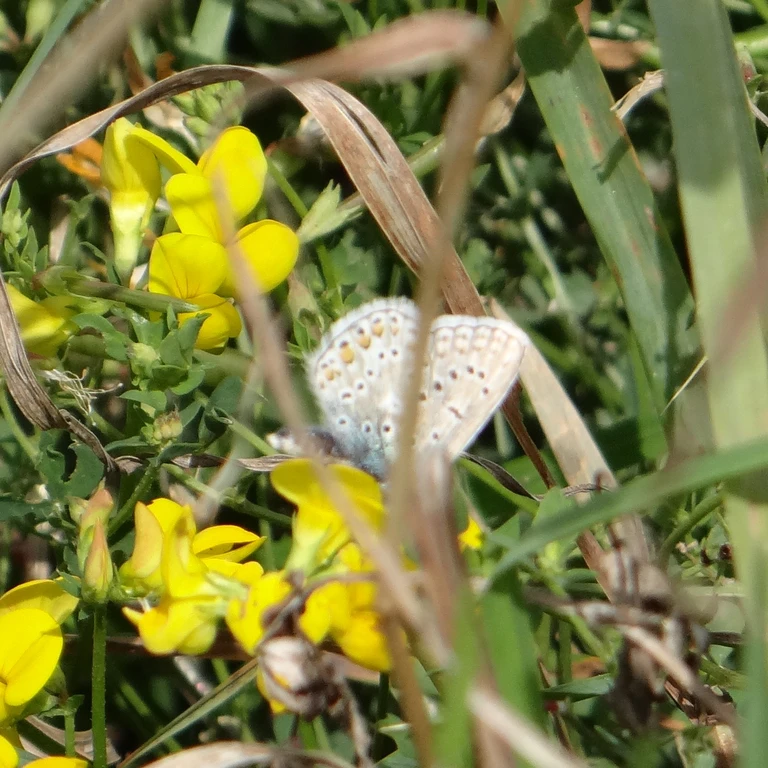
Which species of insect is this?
Polyommatus icarus
